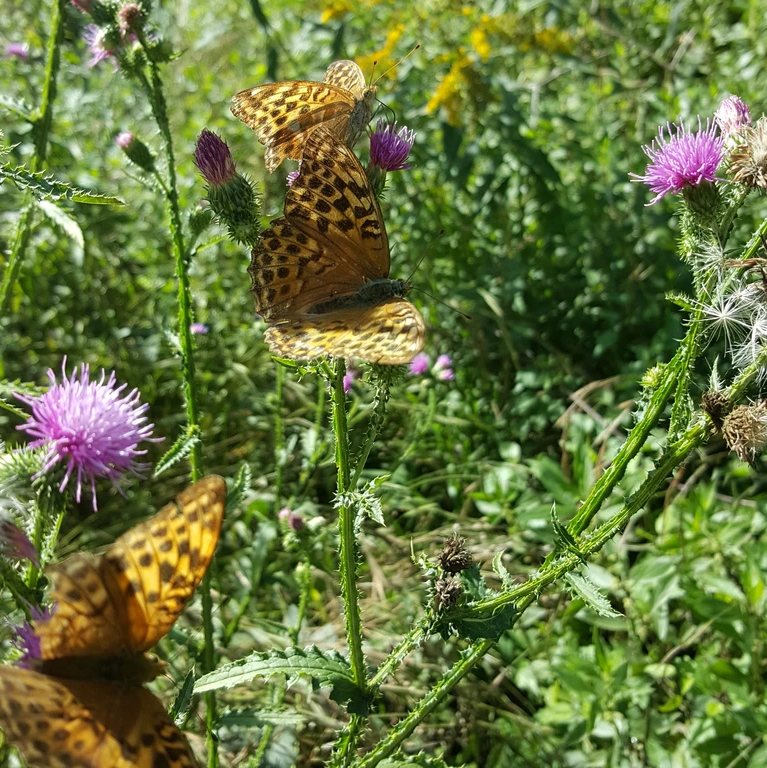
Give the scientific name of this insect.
Argynnis paphia
